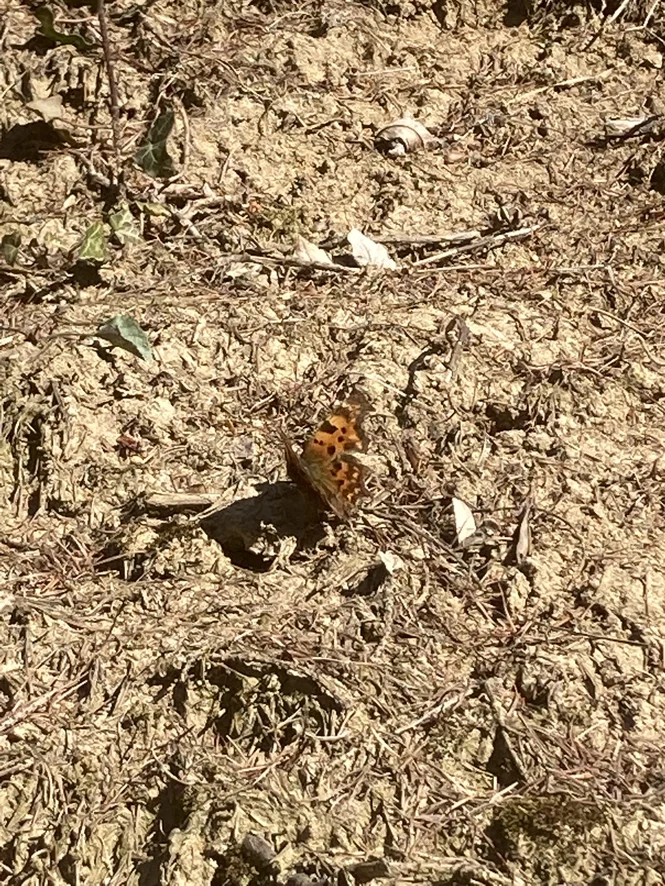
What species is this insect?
Polygonia c-album
